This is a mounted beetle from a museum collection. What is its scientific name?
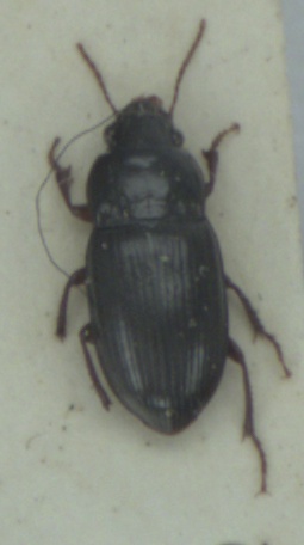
Amara apricaria
